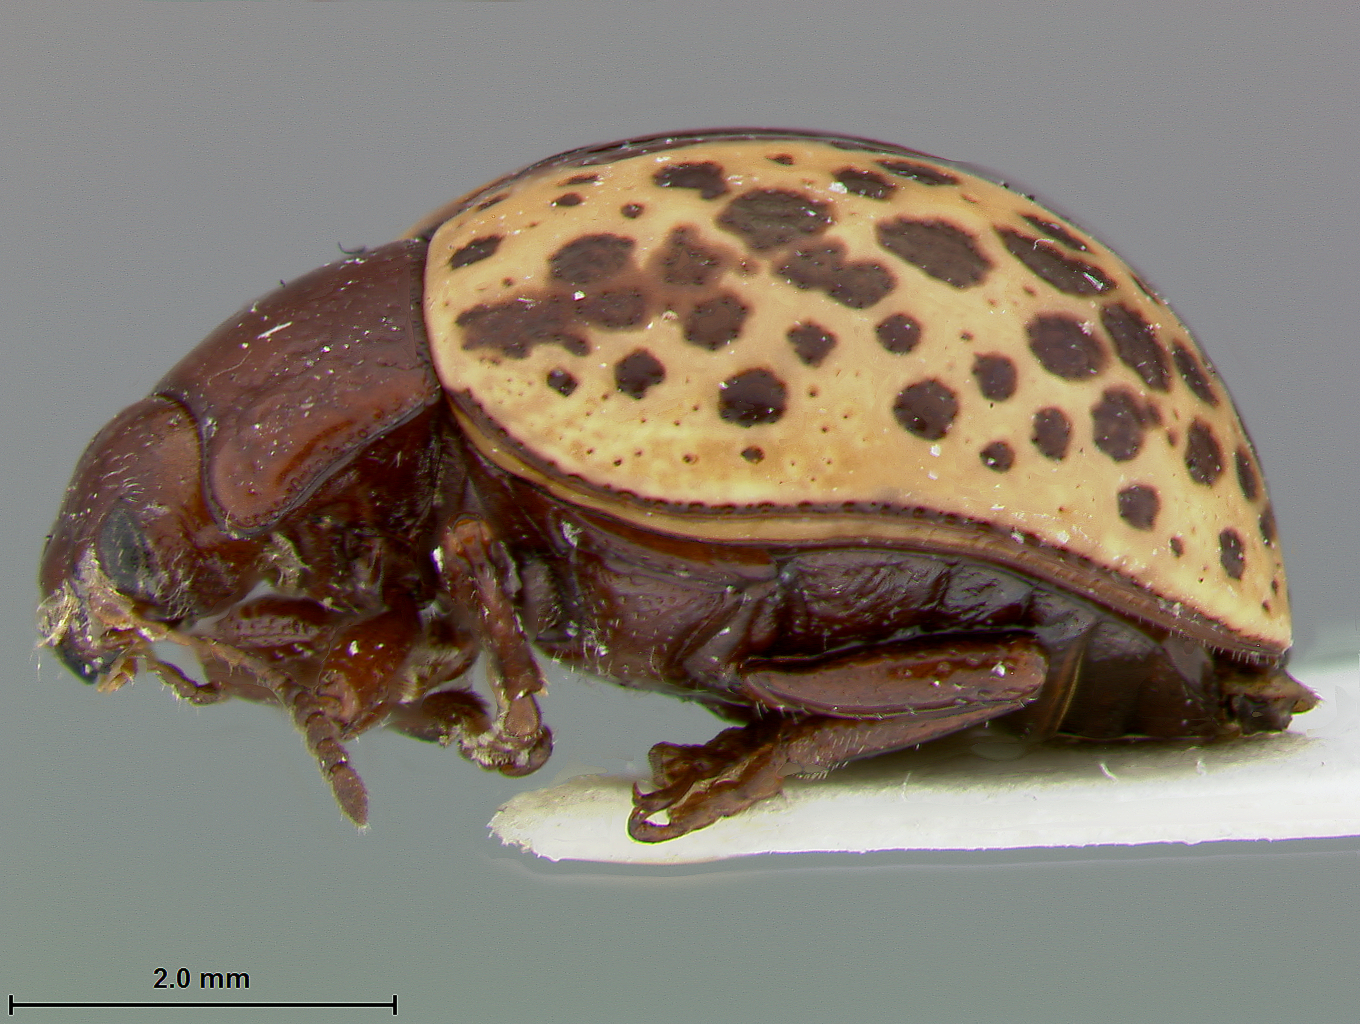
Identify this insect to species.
Zygogramma estriata
